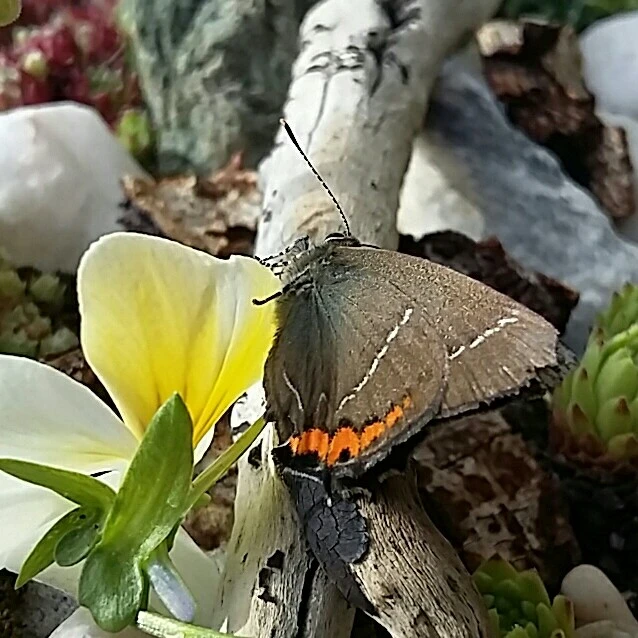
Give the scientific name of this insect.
Satyrium w-album
